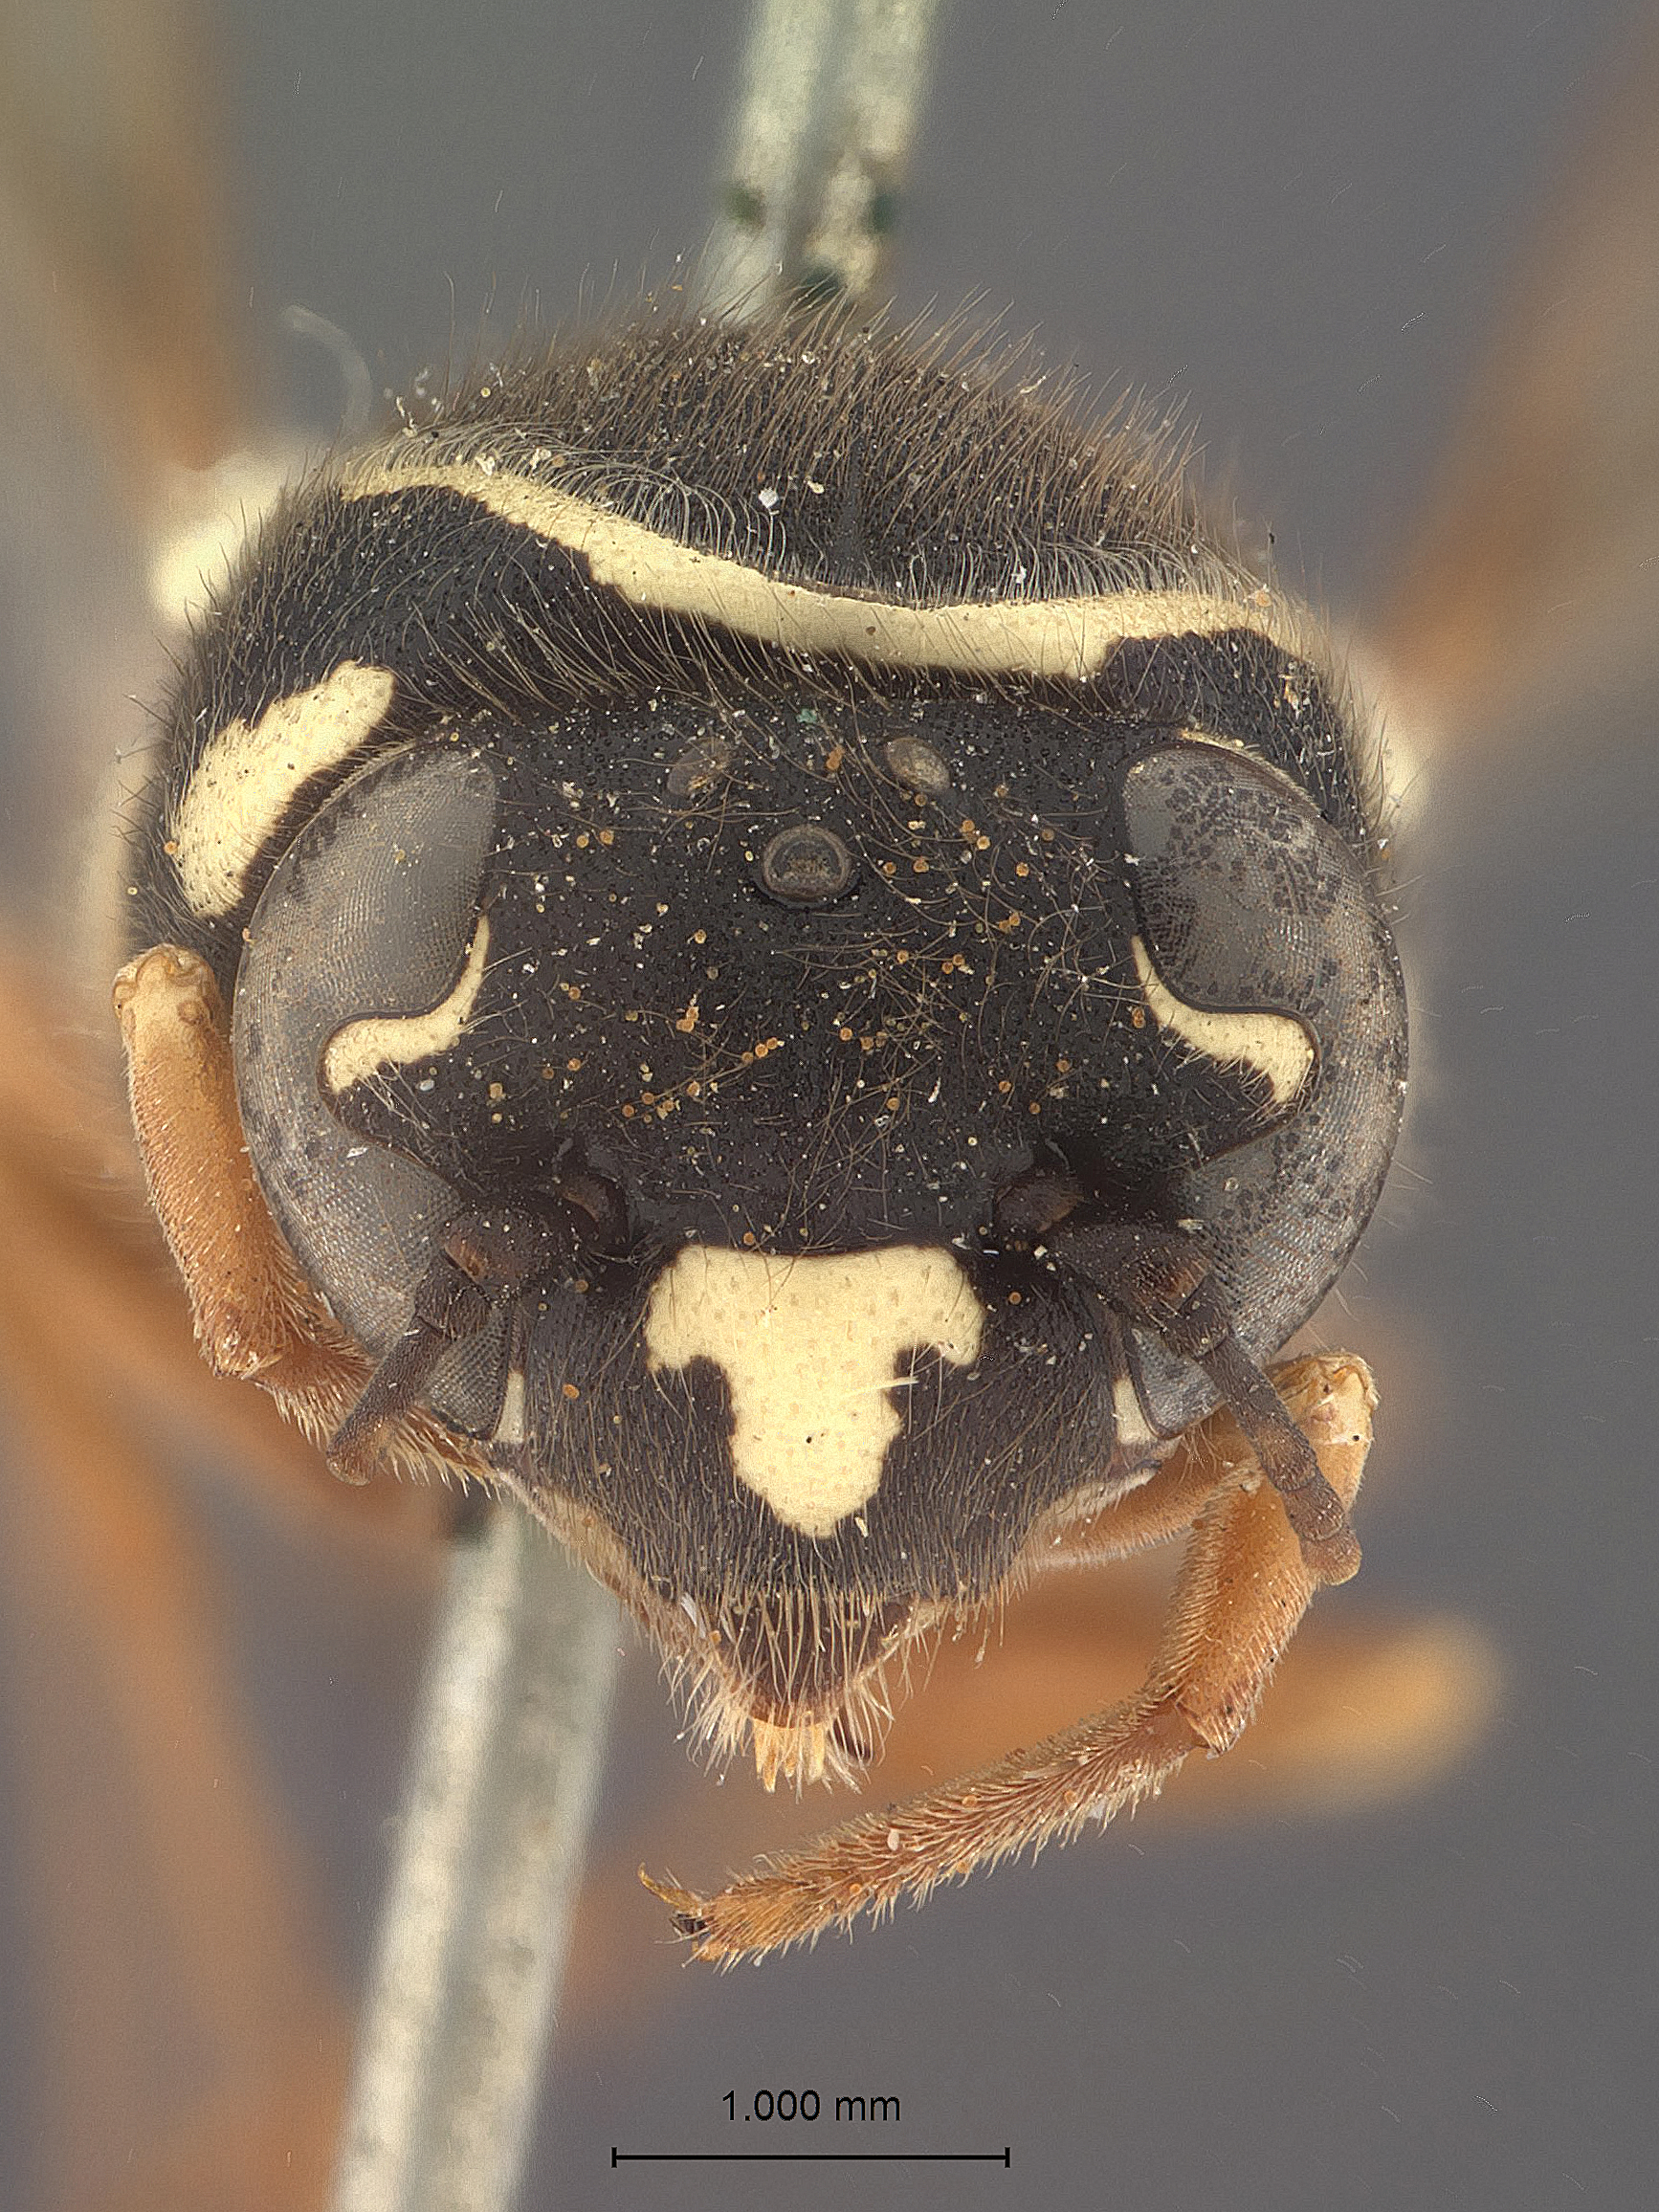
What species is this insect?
Pseudomasaris zonalis
